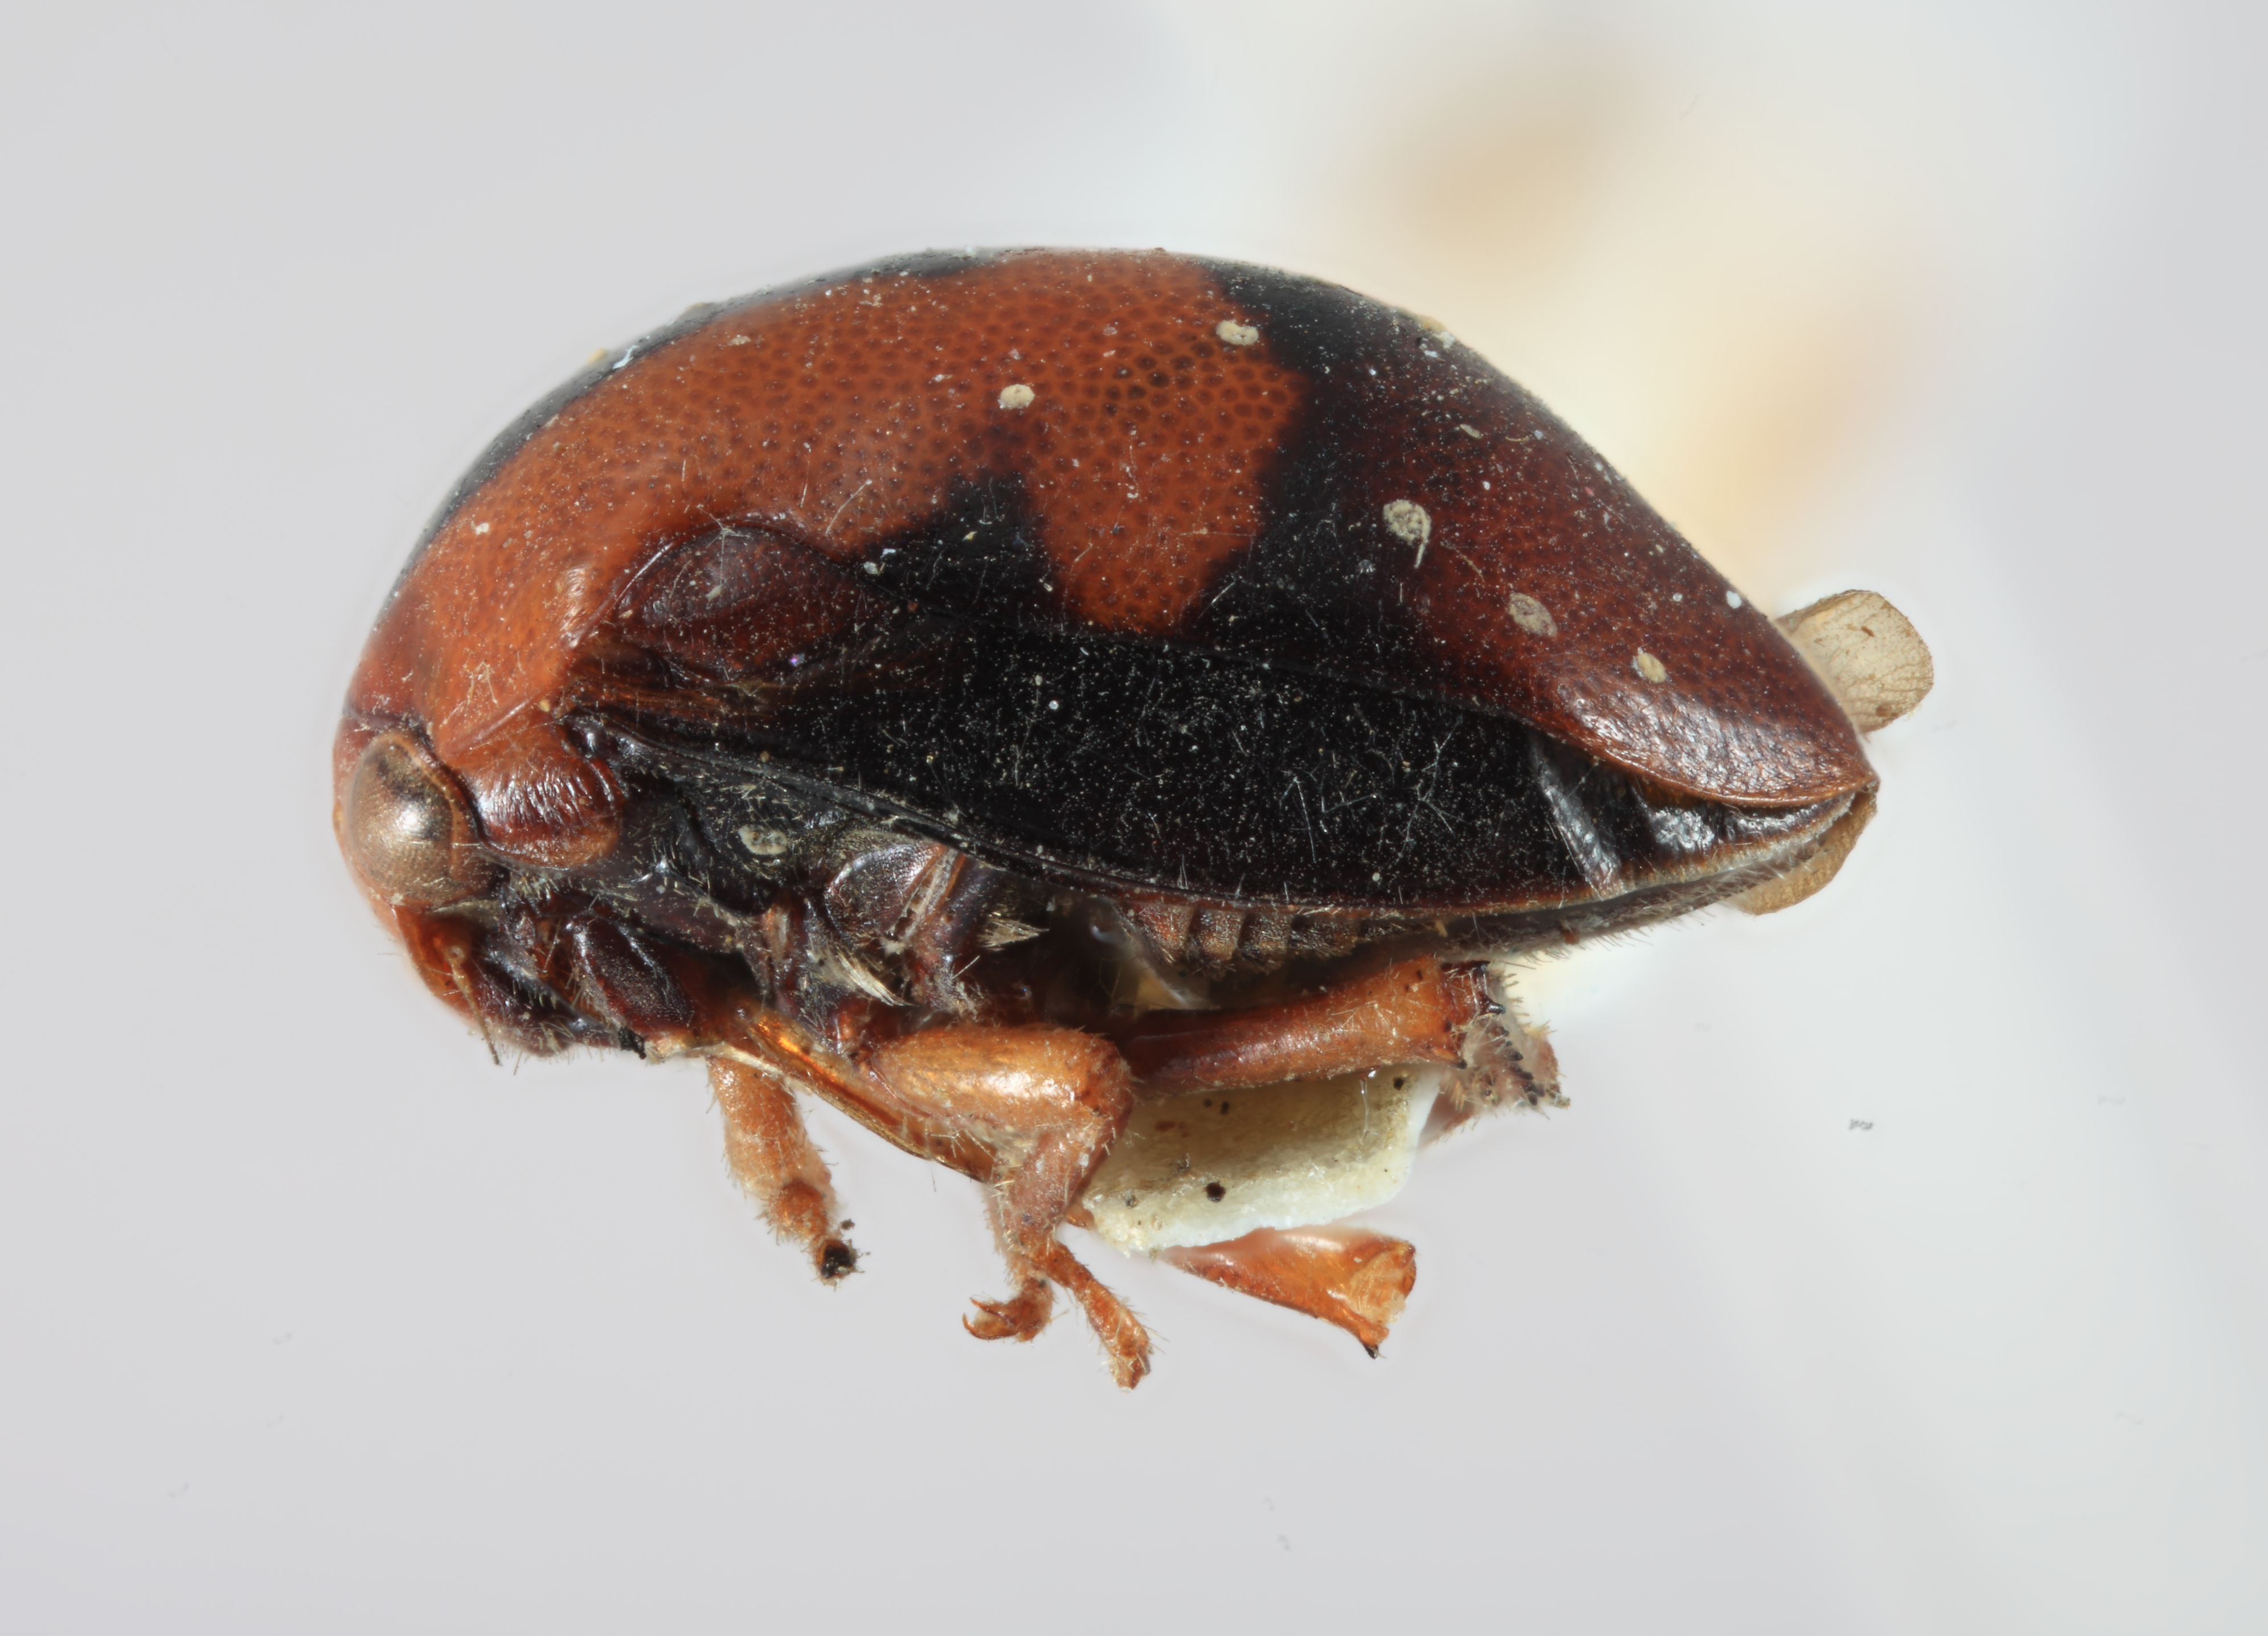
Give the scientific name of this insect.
Aphetea bicolor
